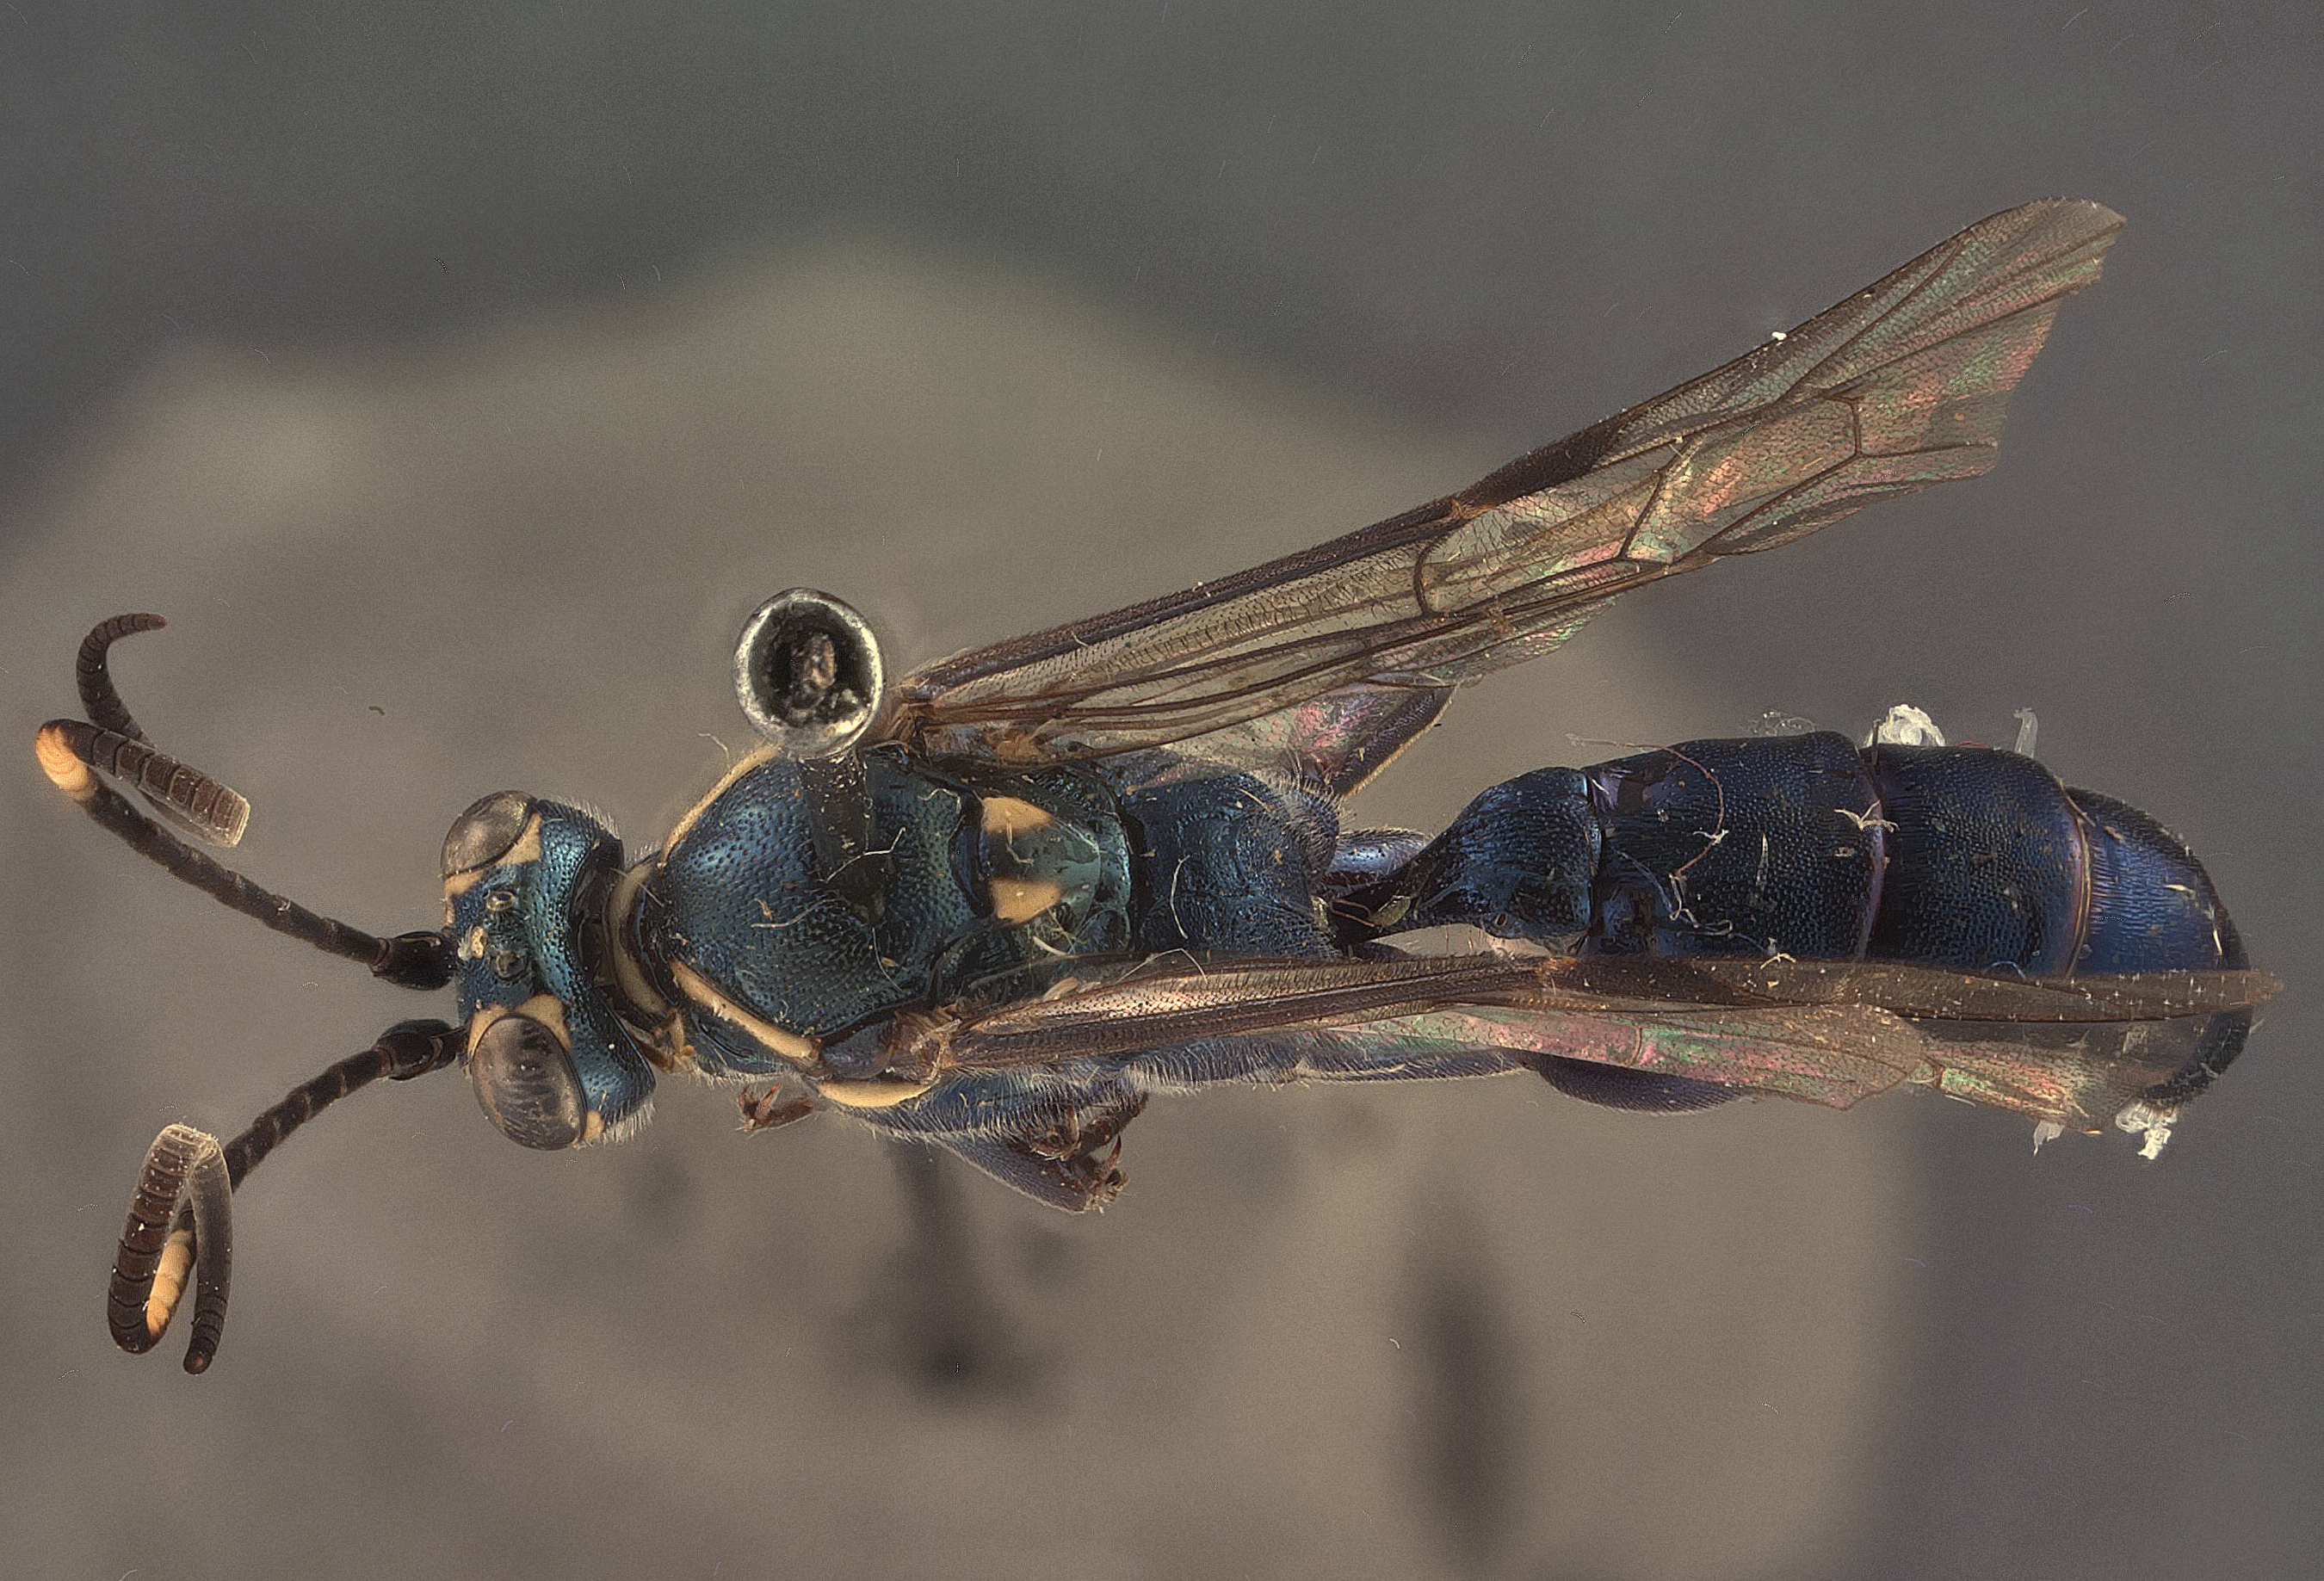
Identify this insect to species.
Coelichneumon nudus
